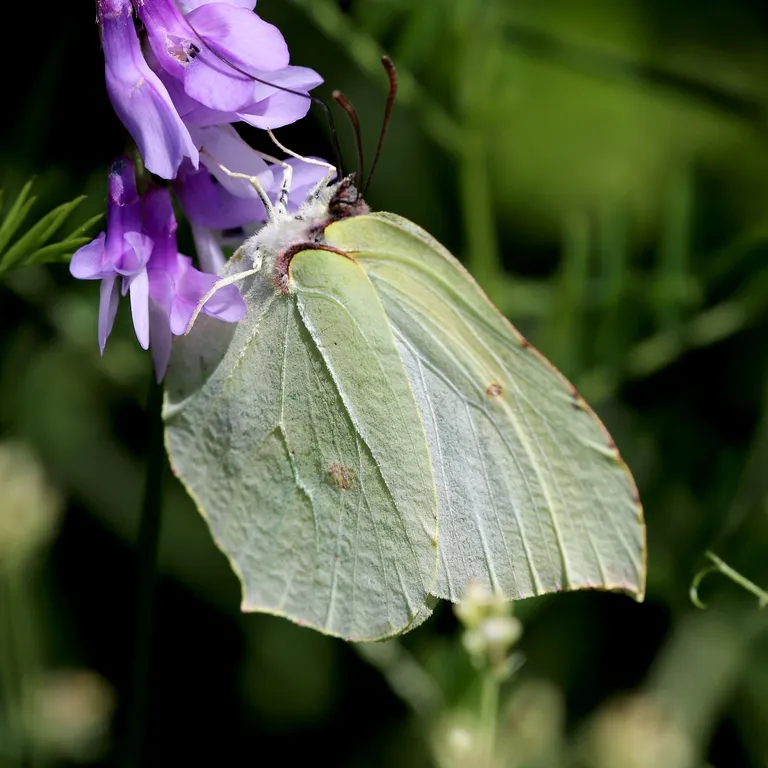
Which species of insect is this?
Gonepteryx rhamni
